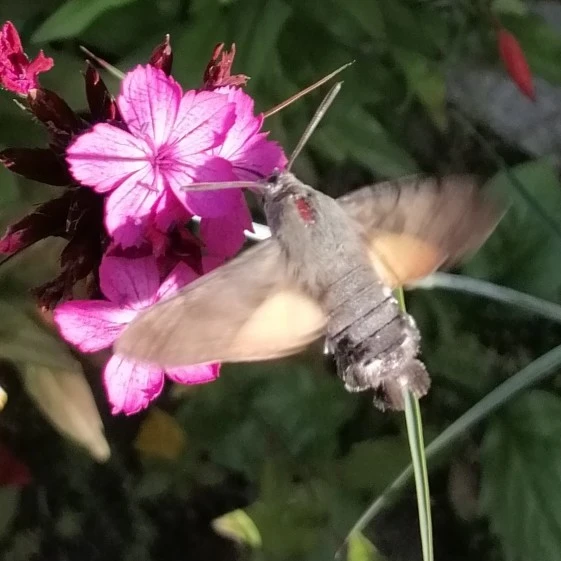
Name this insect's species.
Macroglossum stellatarum
